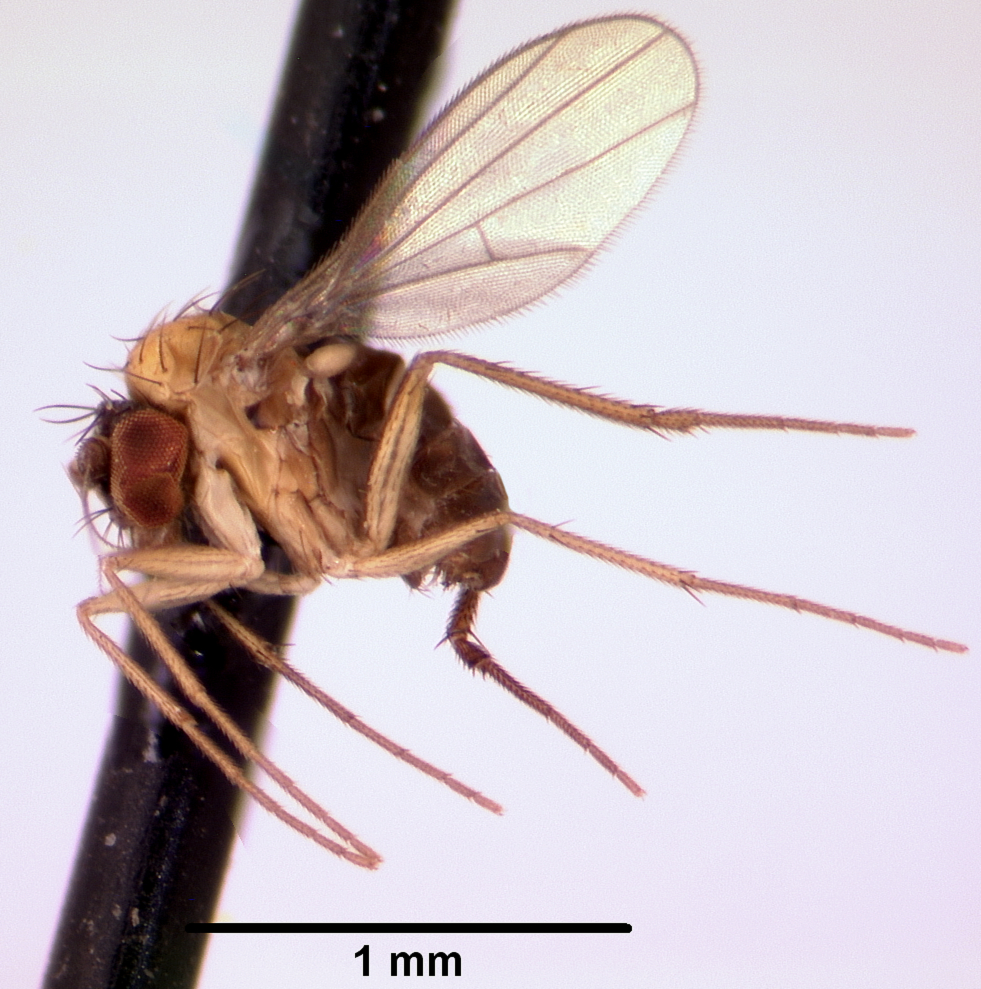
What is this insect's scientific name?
Haromyia iviei
